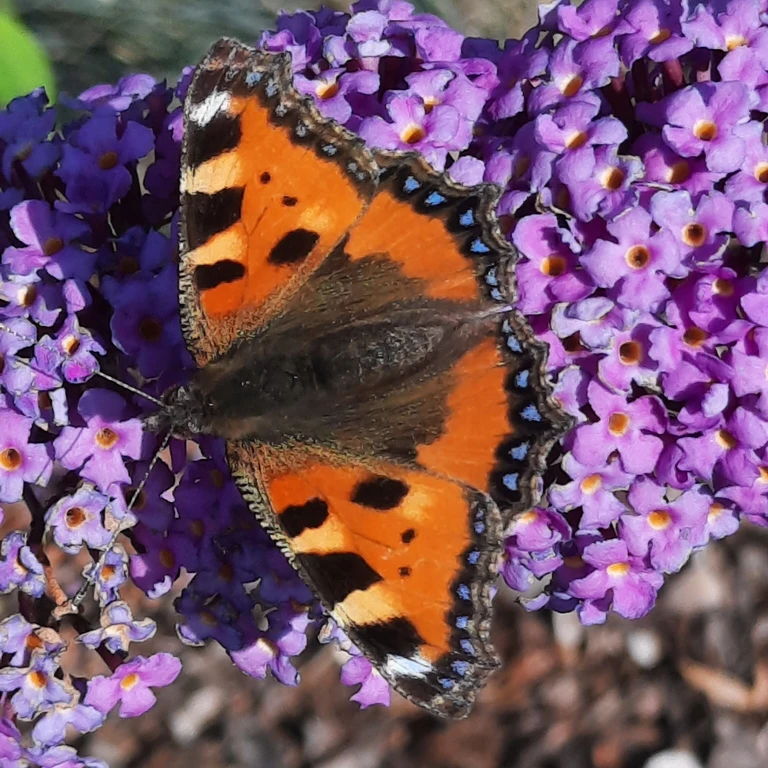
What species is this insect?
Aglais urticae
